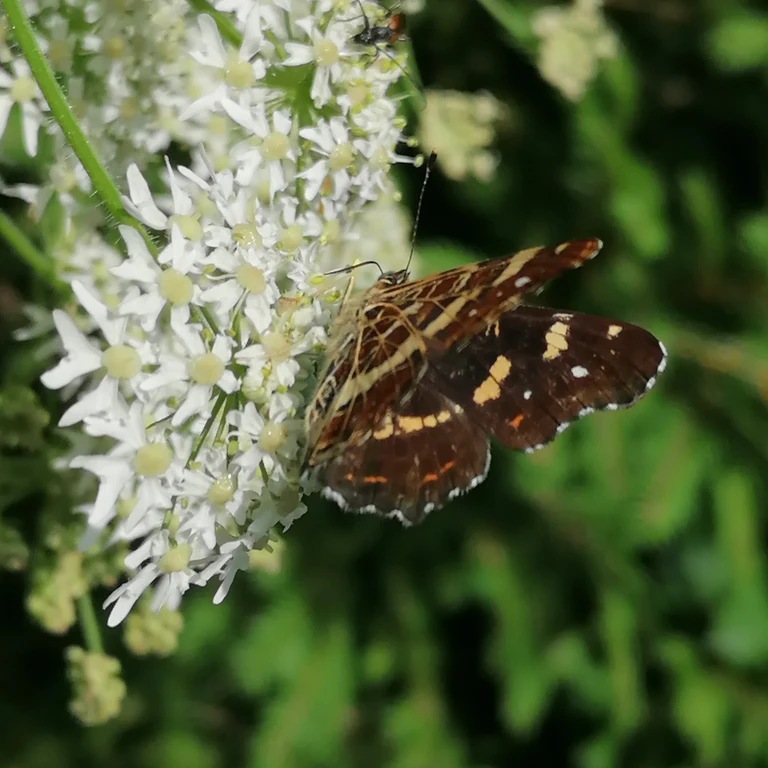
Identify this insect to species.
Araschnia levana
